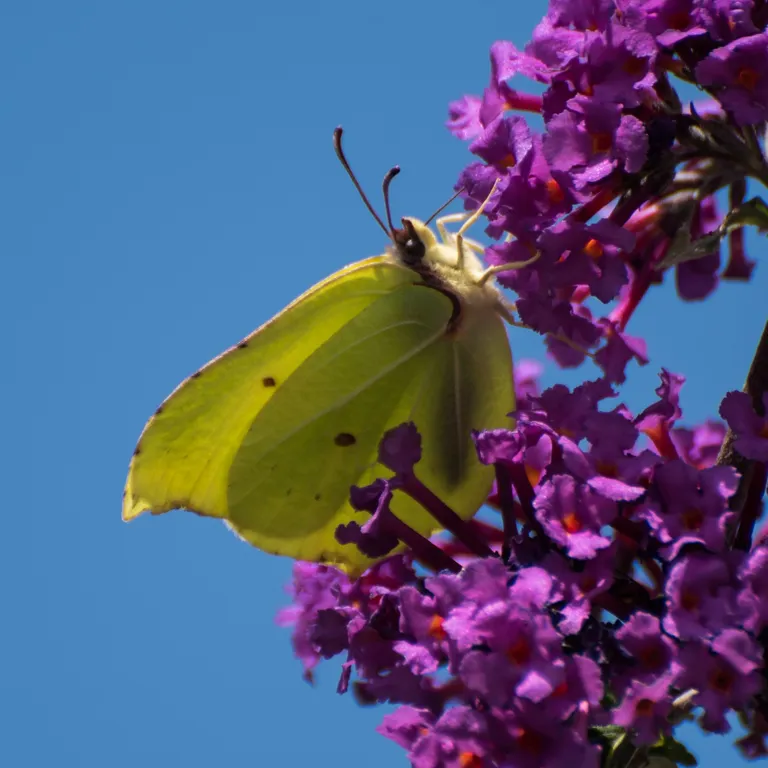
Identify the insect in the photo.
Gonepteryx rhamni
